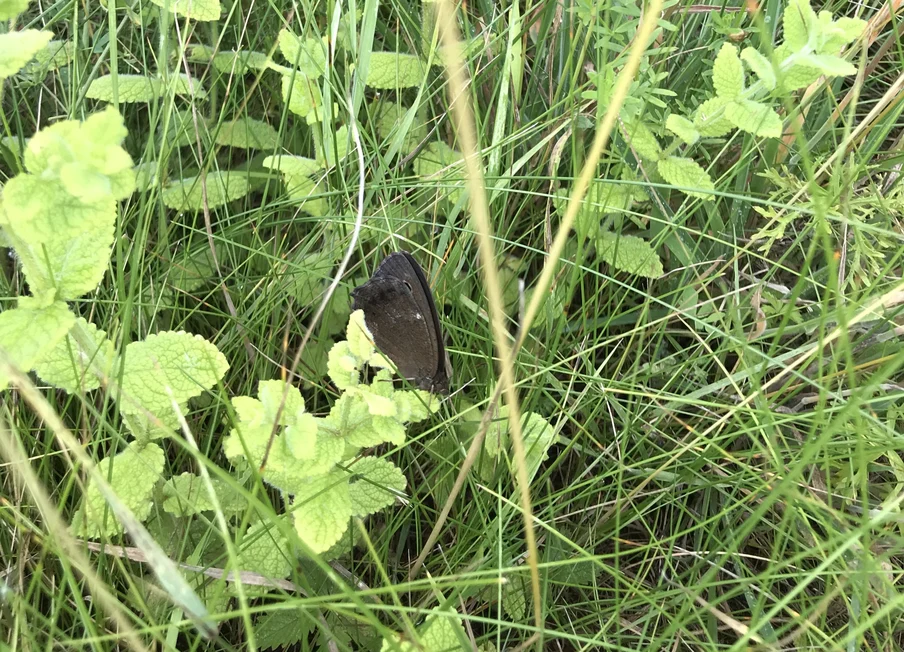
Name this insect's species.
Minois dryas
